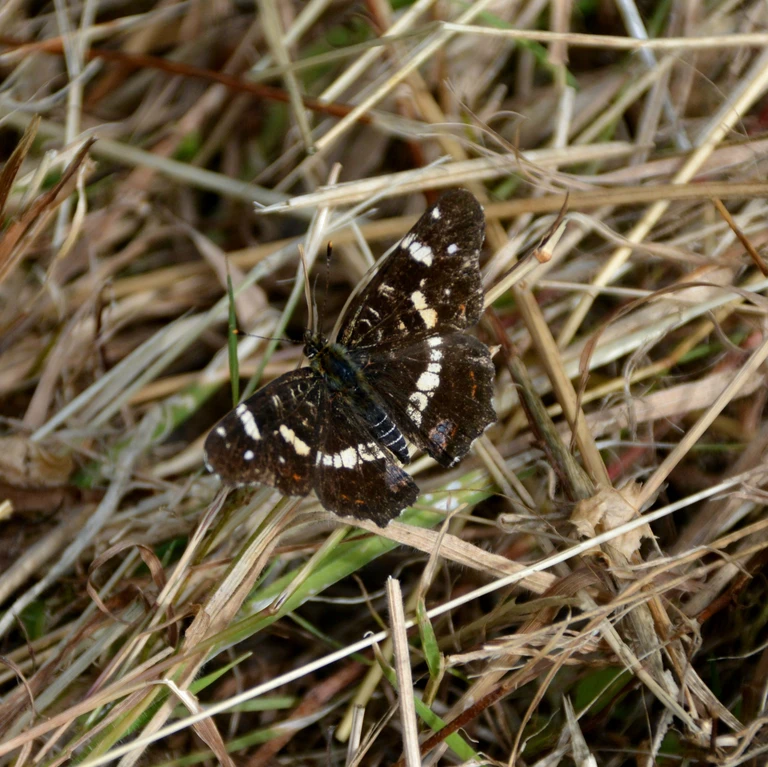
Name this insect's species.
Araschnia levana
